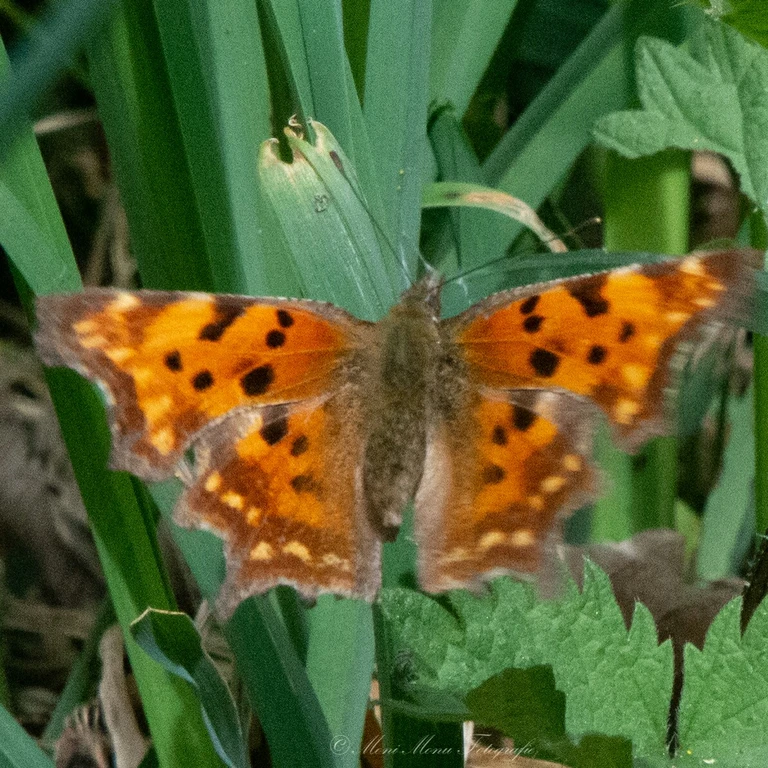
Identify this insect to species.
Polygonia c-album
